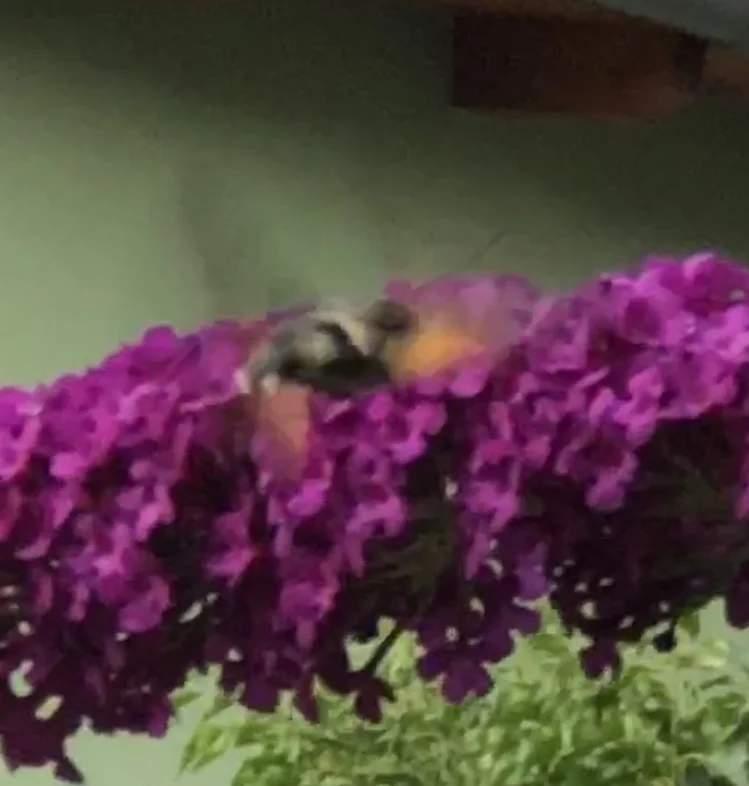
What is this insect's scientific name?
Macroglossum stellatarum
